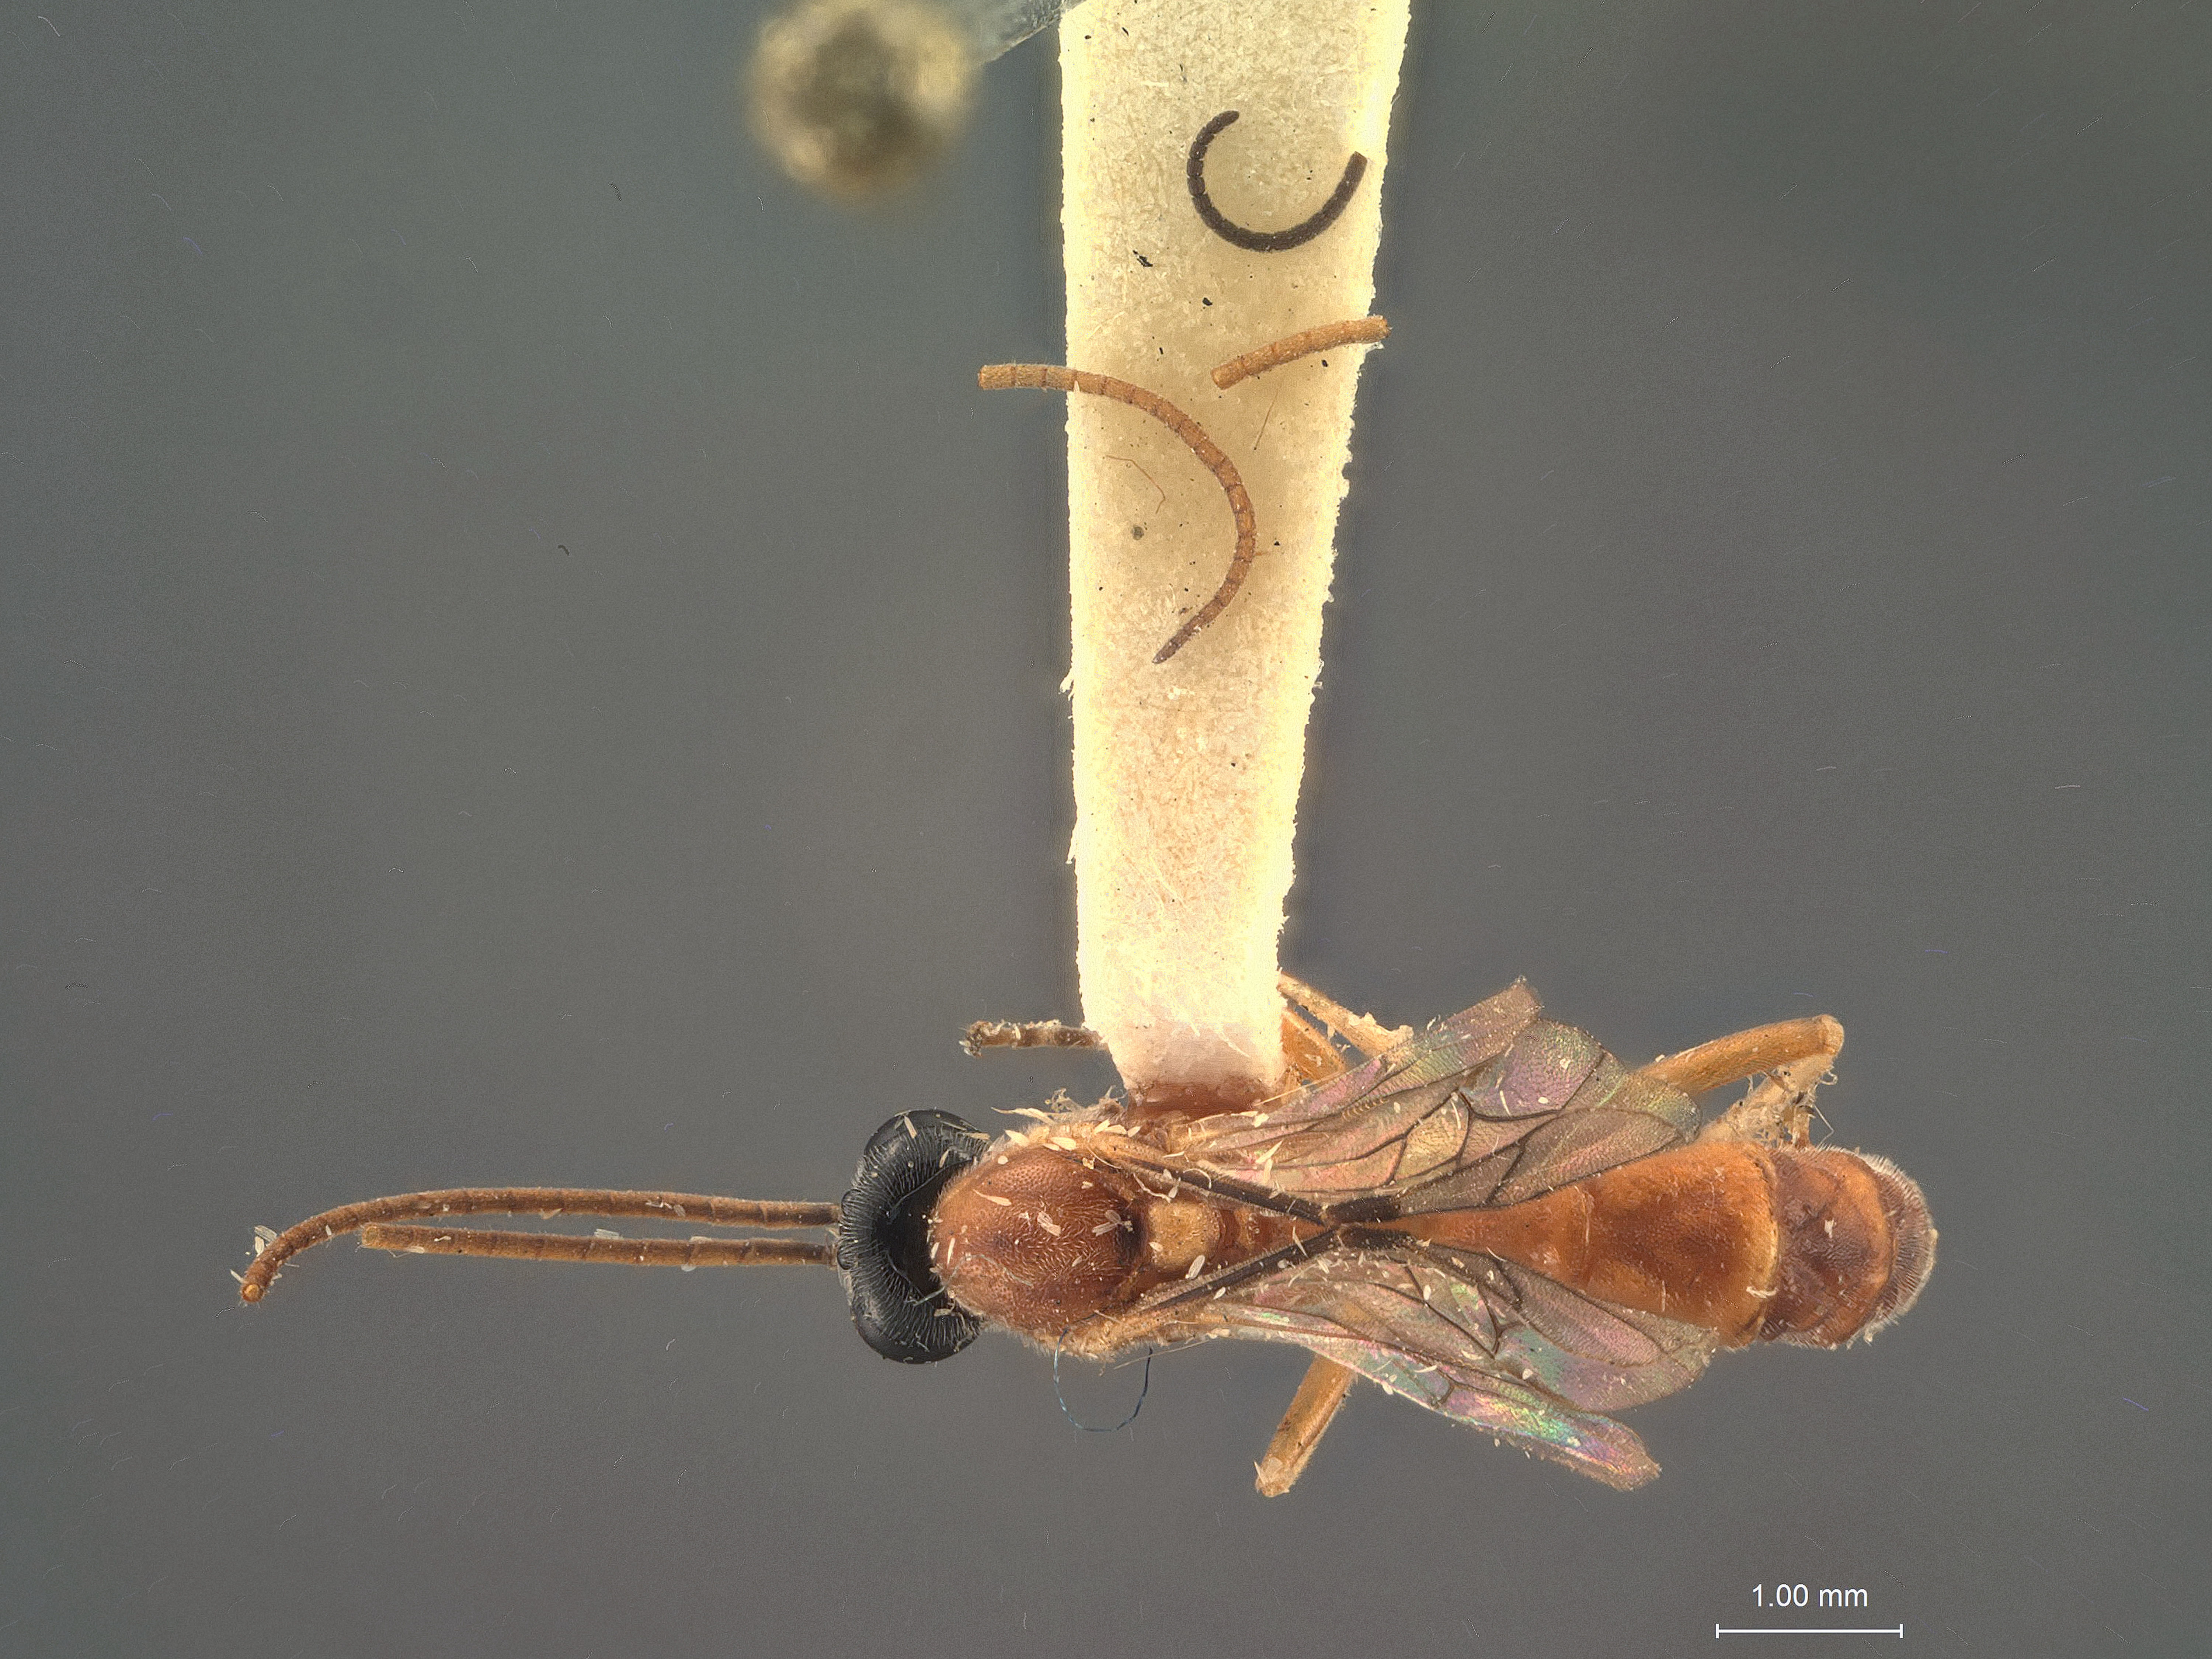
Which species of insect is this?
Glypta infrequens
